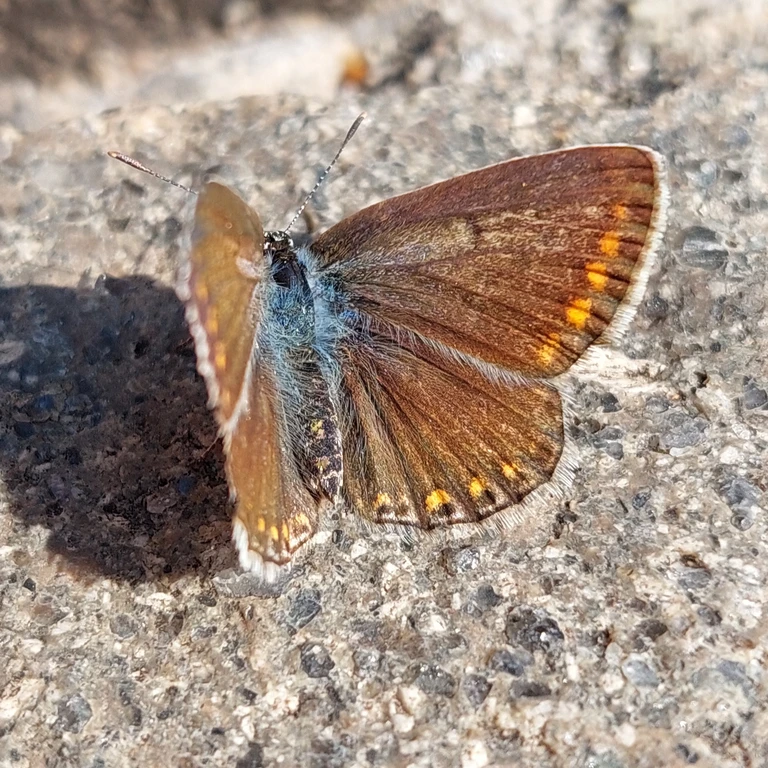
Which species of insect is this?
Polyommatus icarus
